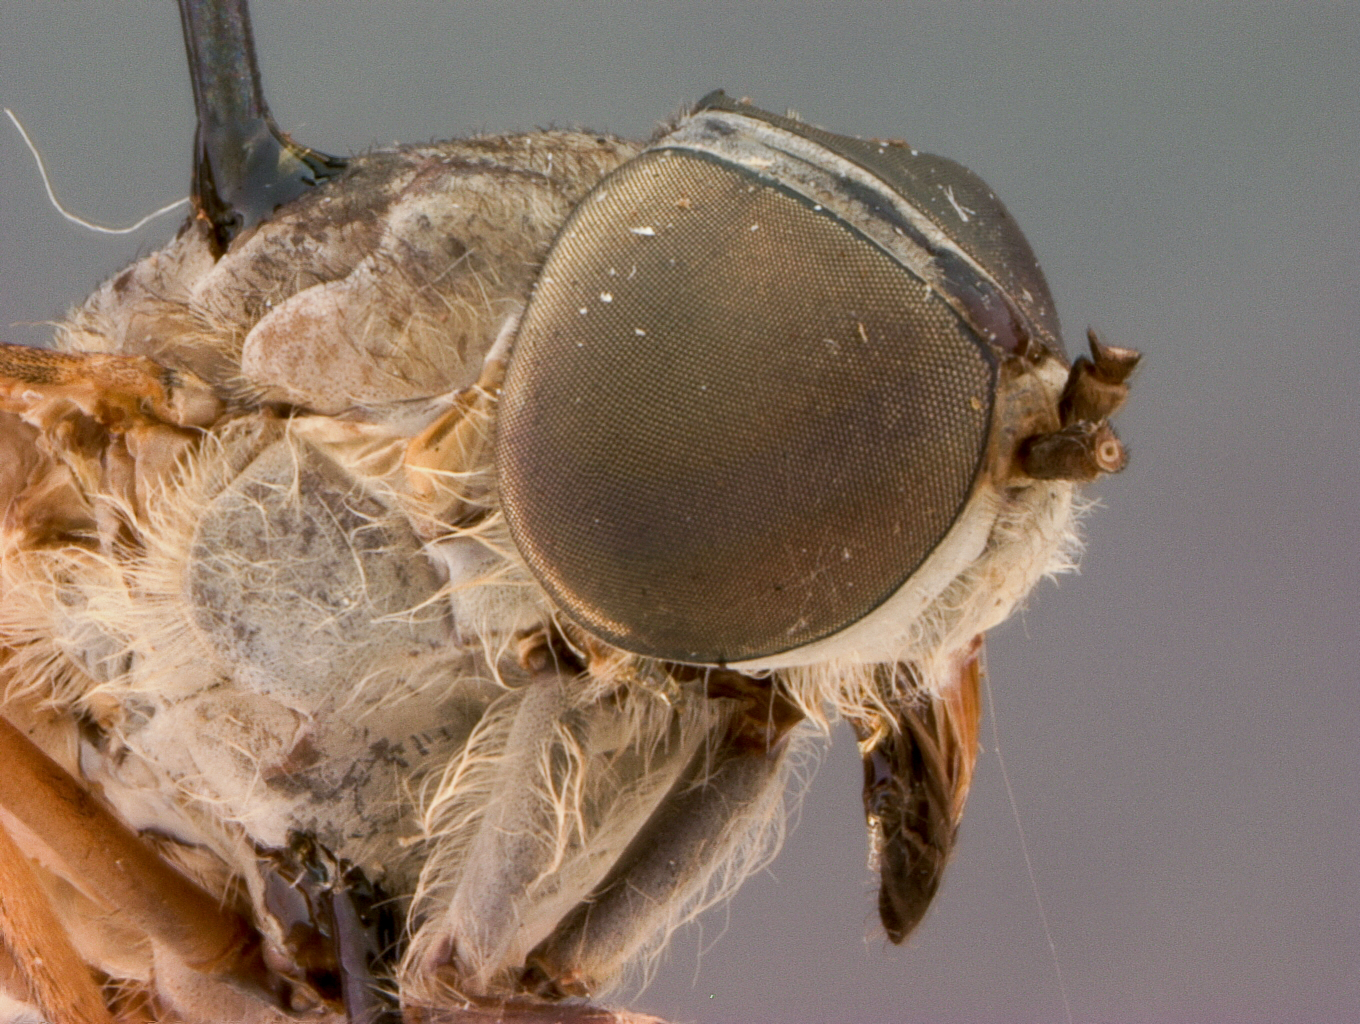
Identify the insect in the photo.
Tabanus luzonensis
